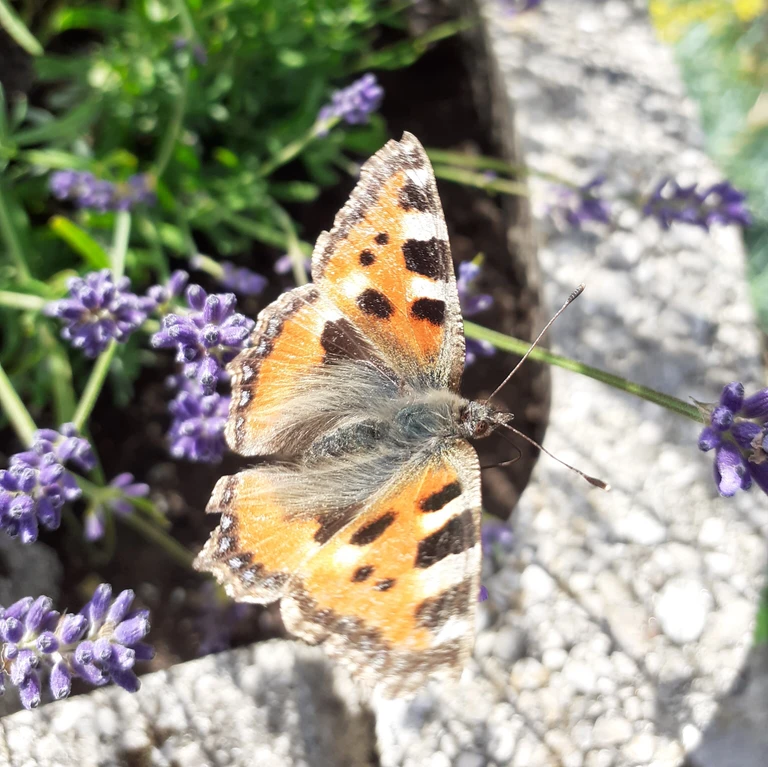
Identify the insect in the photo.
Aglais urticae
